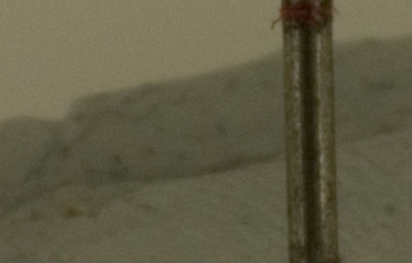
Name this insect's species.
Crematogaster decamera
